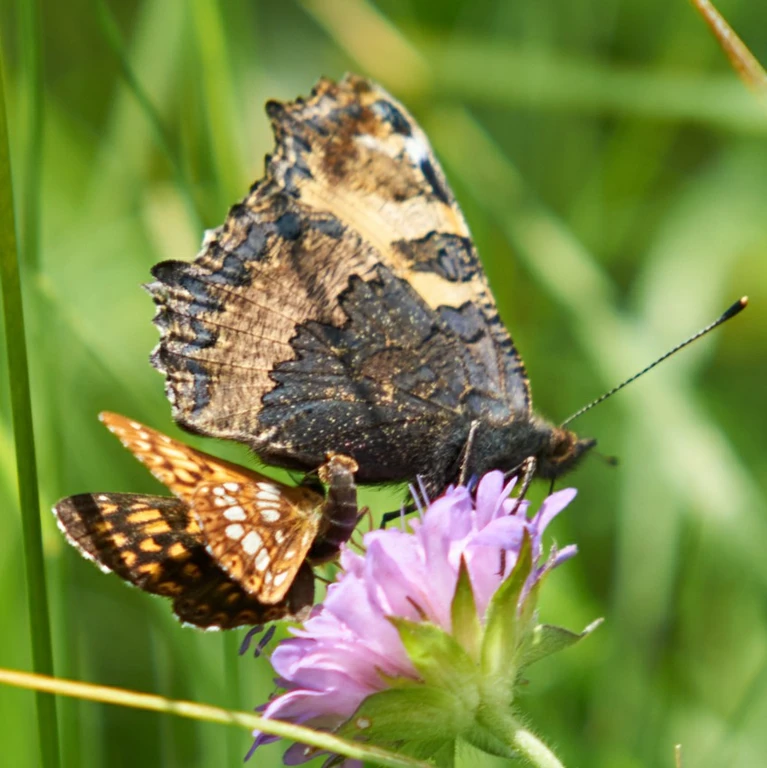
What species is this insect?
Aglais urticae
